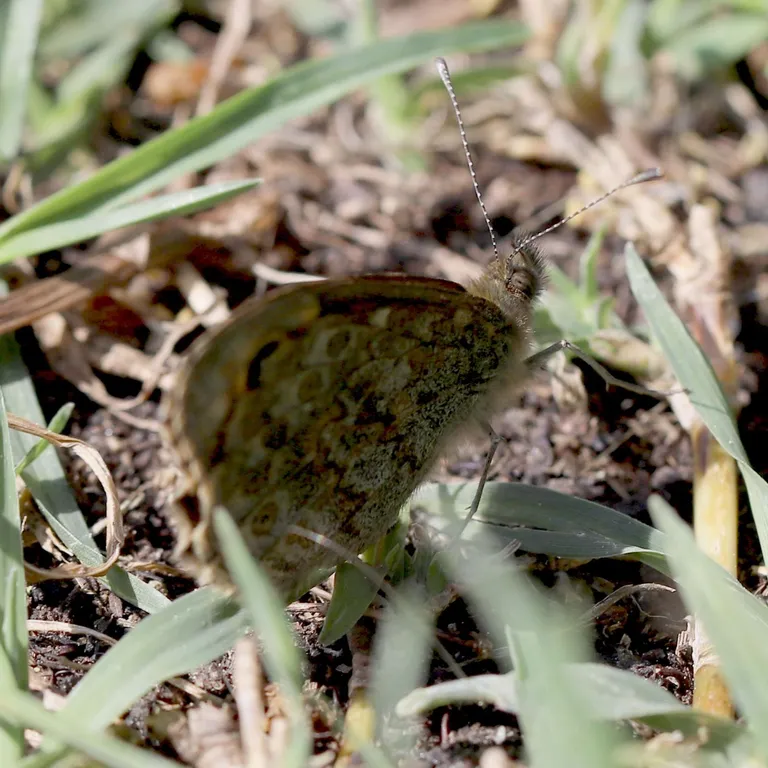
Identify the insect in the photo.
Lasiommata megera (also Pararge megera)
